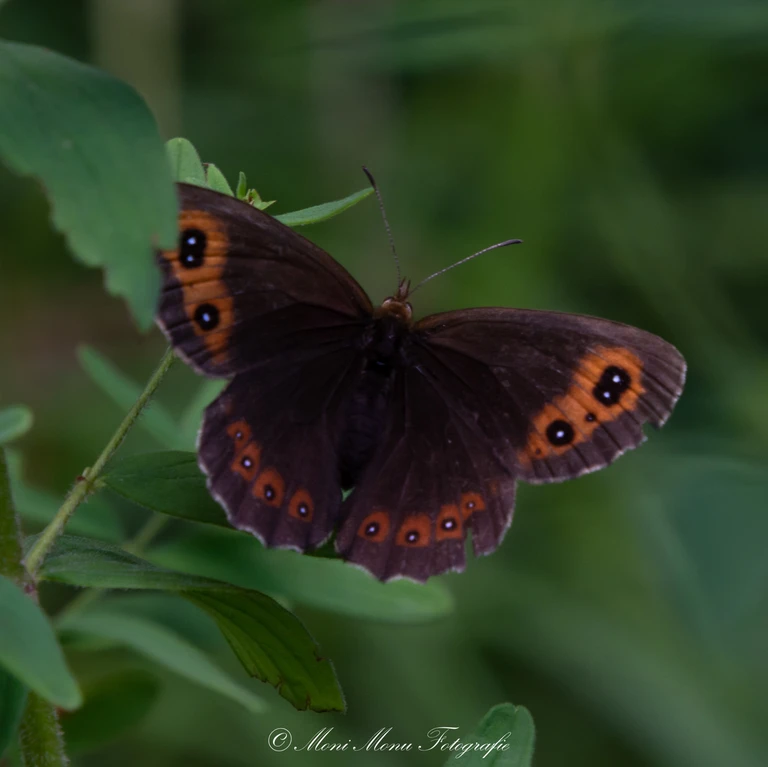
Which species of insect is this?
Erebia aethiops
